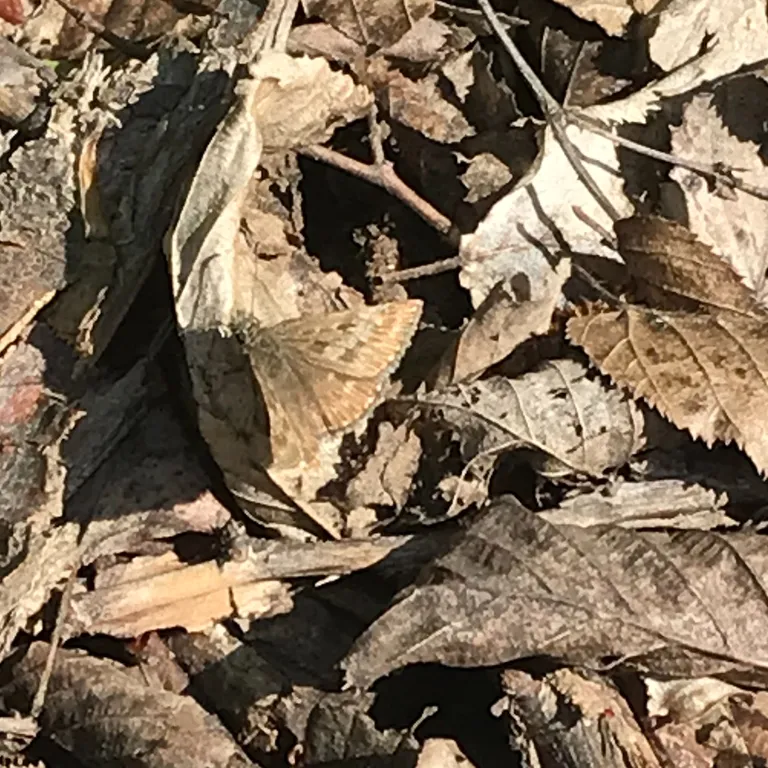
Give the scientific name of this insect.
Erynnis tages
